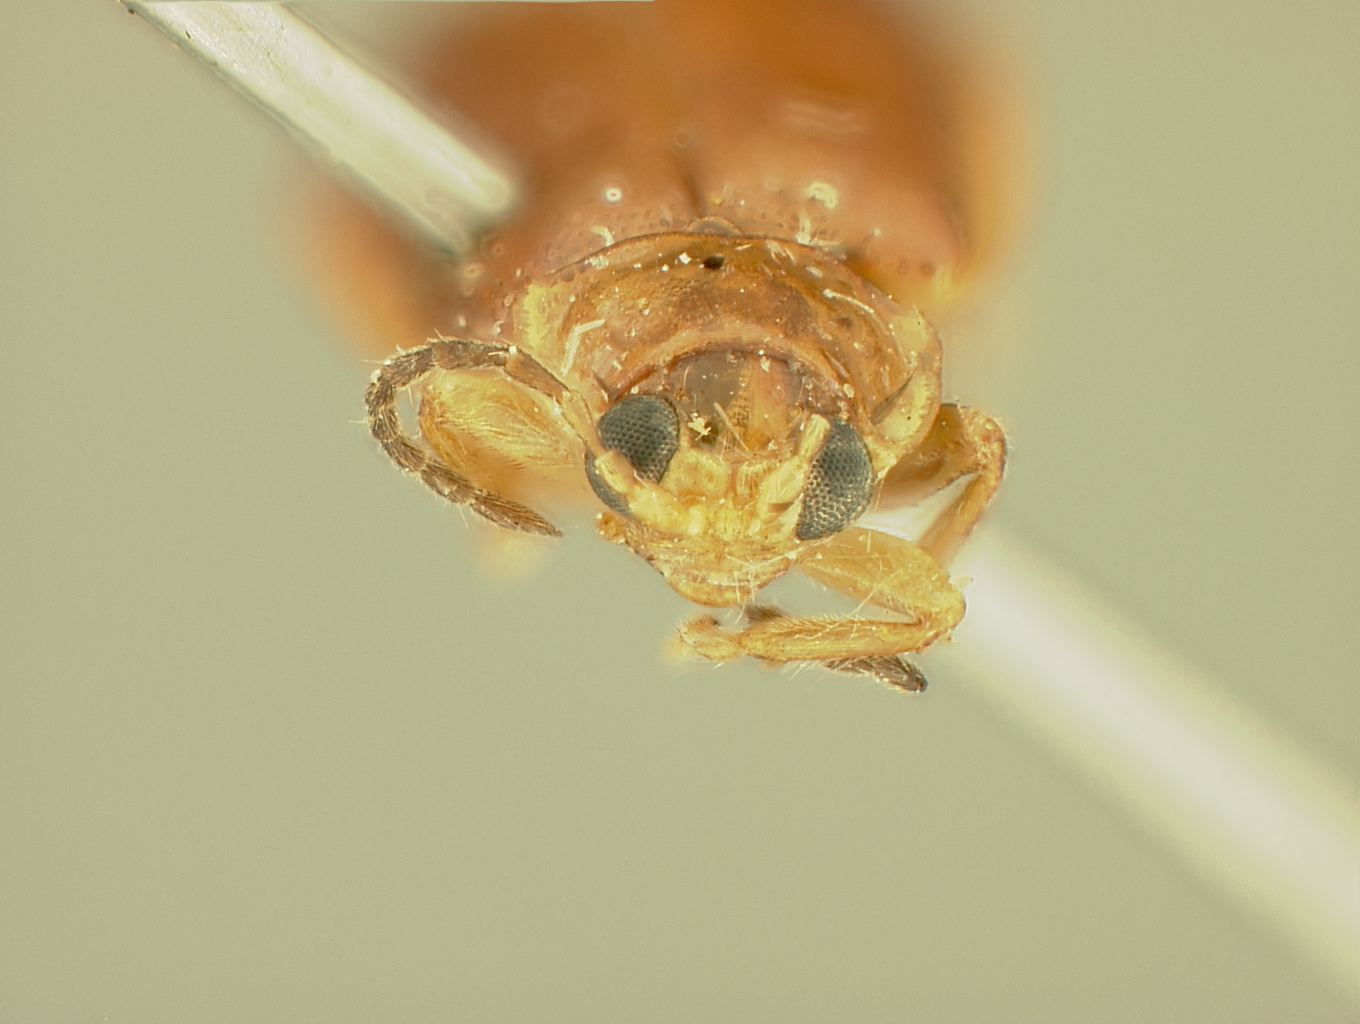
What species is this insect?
Philopona elke
